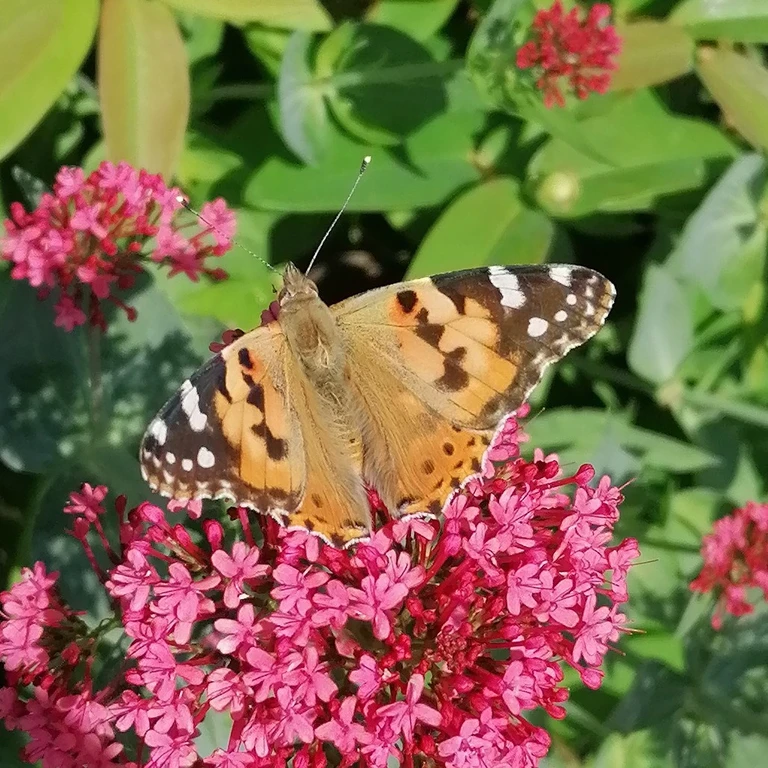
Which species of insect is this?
Vanessa cardui
